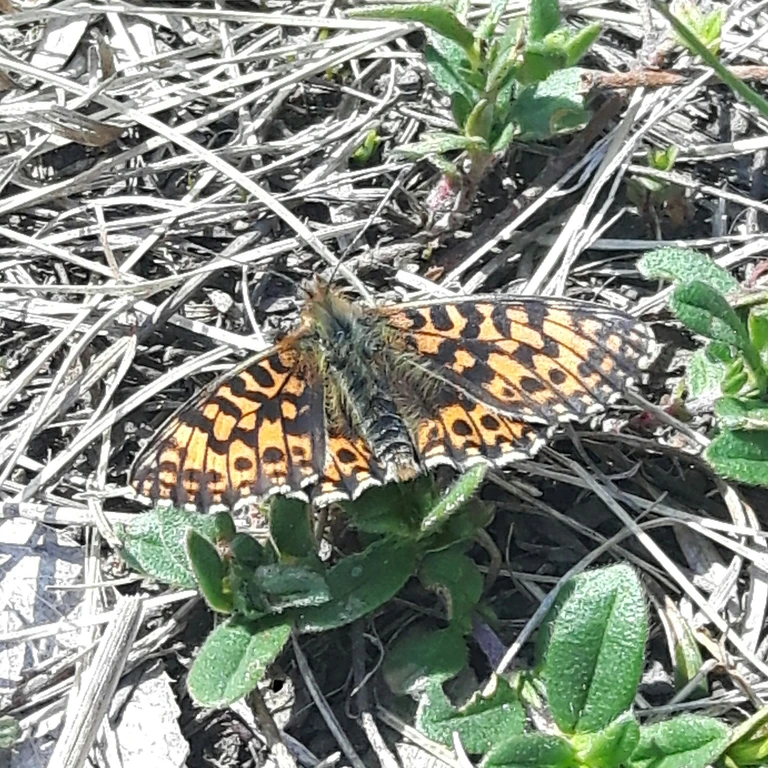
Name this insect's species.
Boloria dia
